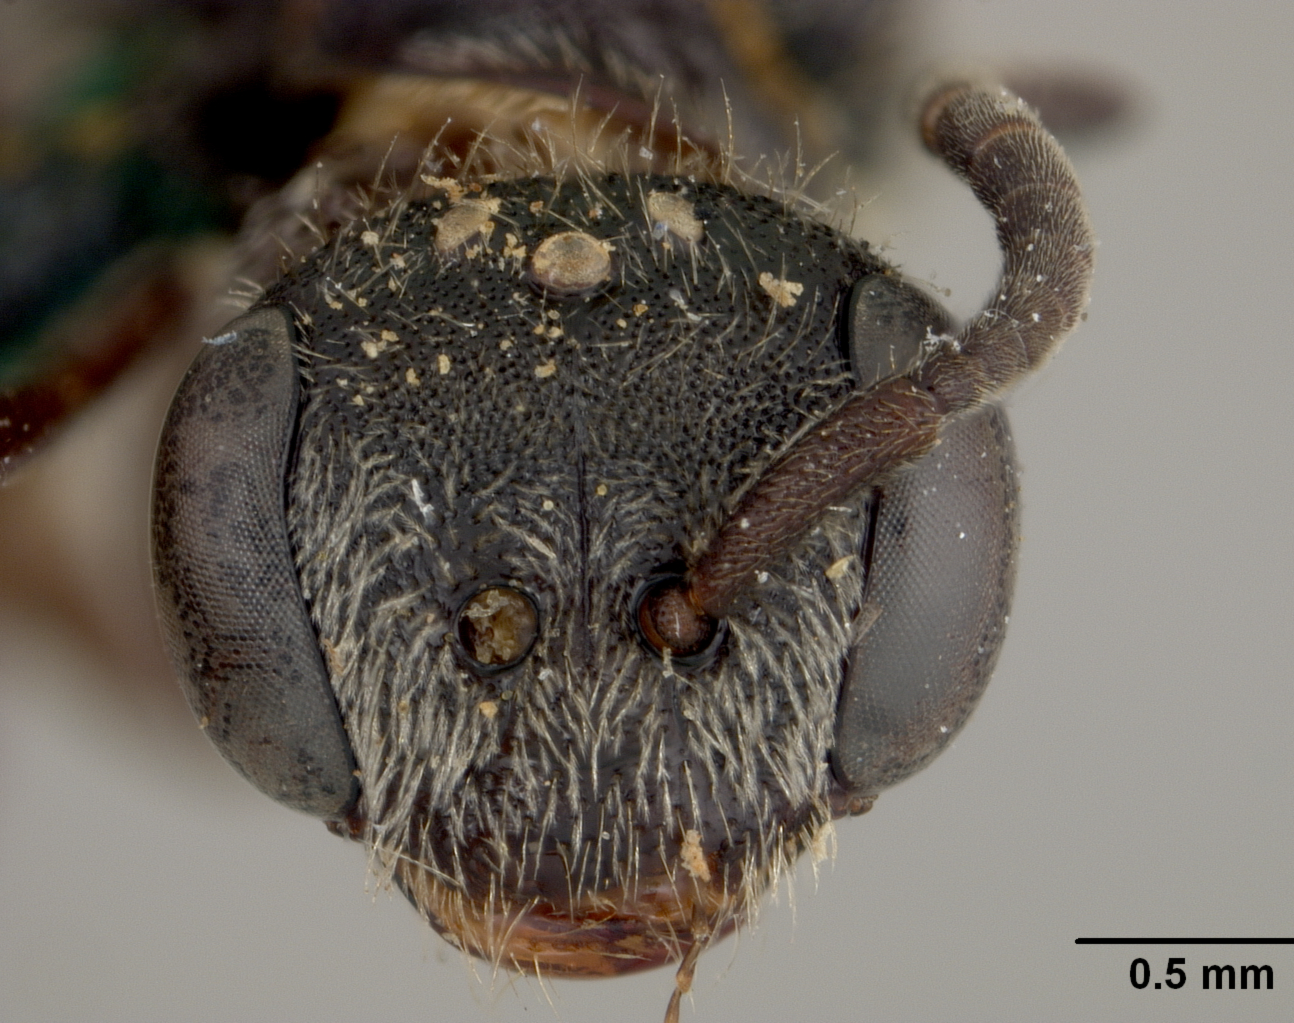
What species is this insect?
Sphecodes levis
